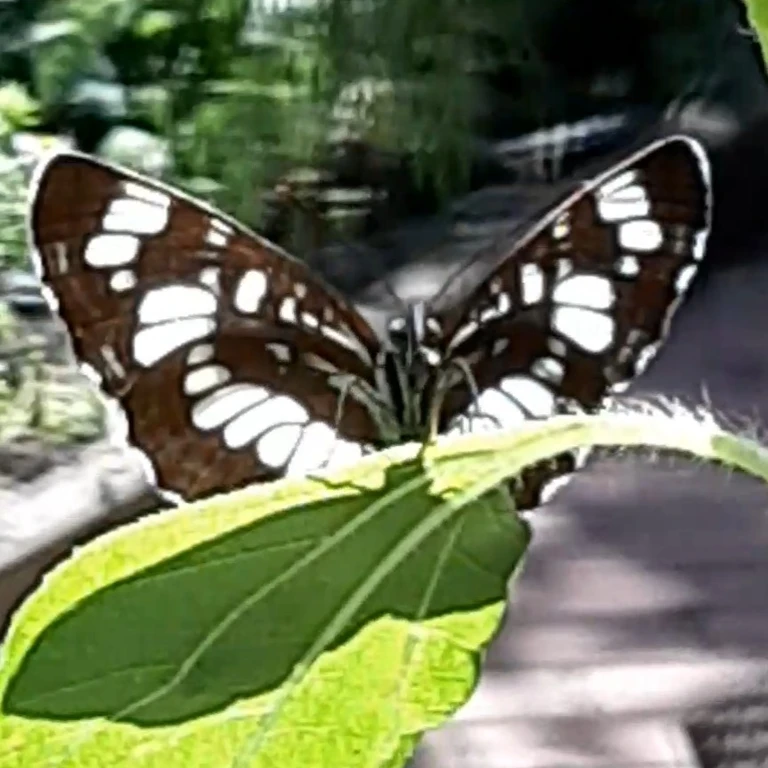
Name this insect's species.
Neptis rivularis
